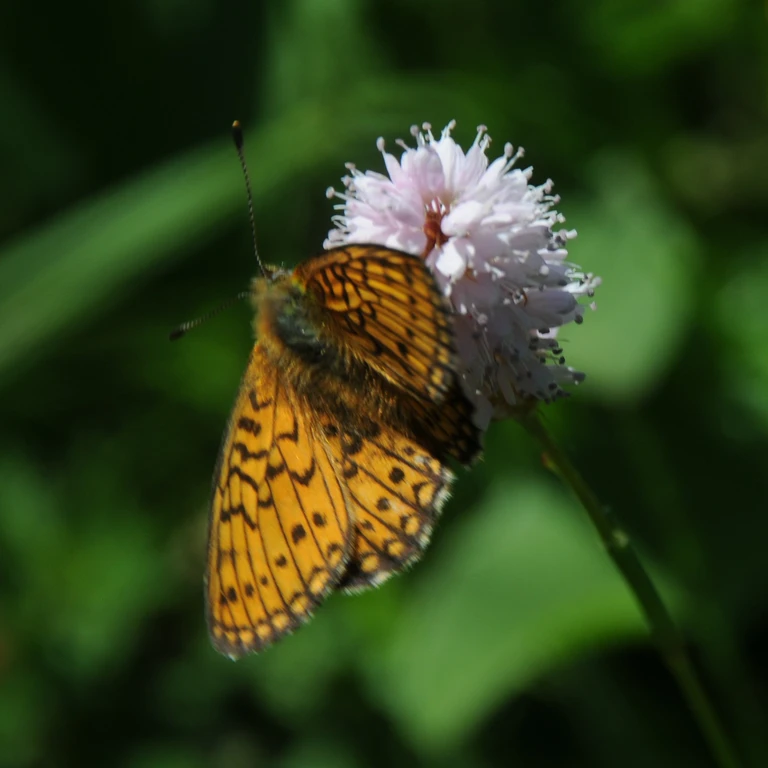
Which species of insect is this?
Boloria eunomia
